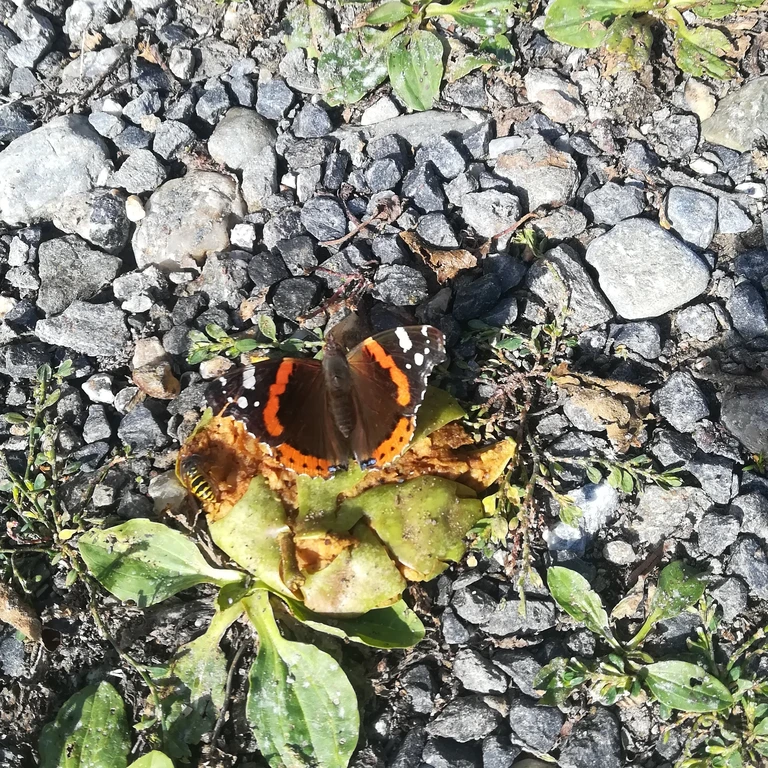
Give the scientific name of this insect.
Vanessa atalanta
